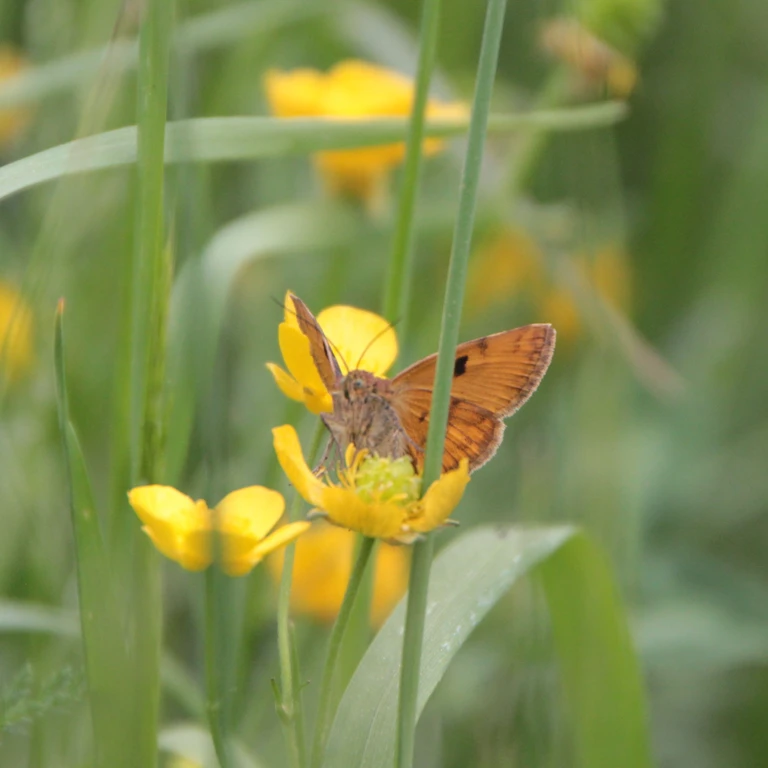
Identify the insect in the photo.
Euclidia glyphica
